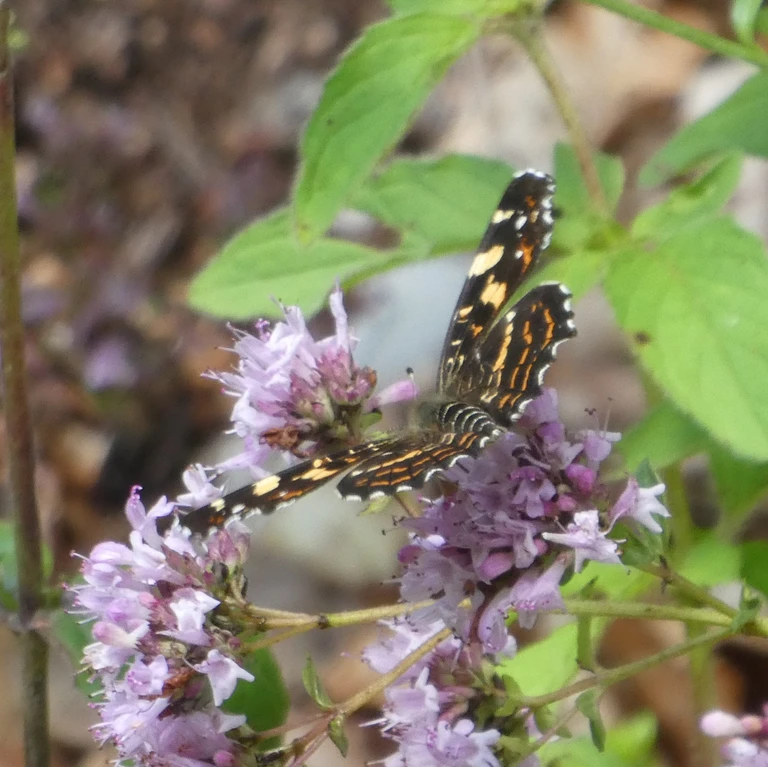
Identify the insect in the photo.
Araschnia levana
